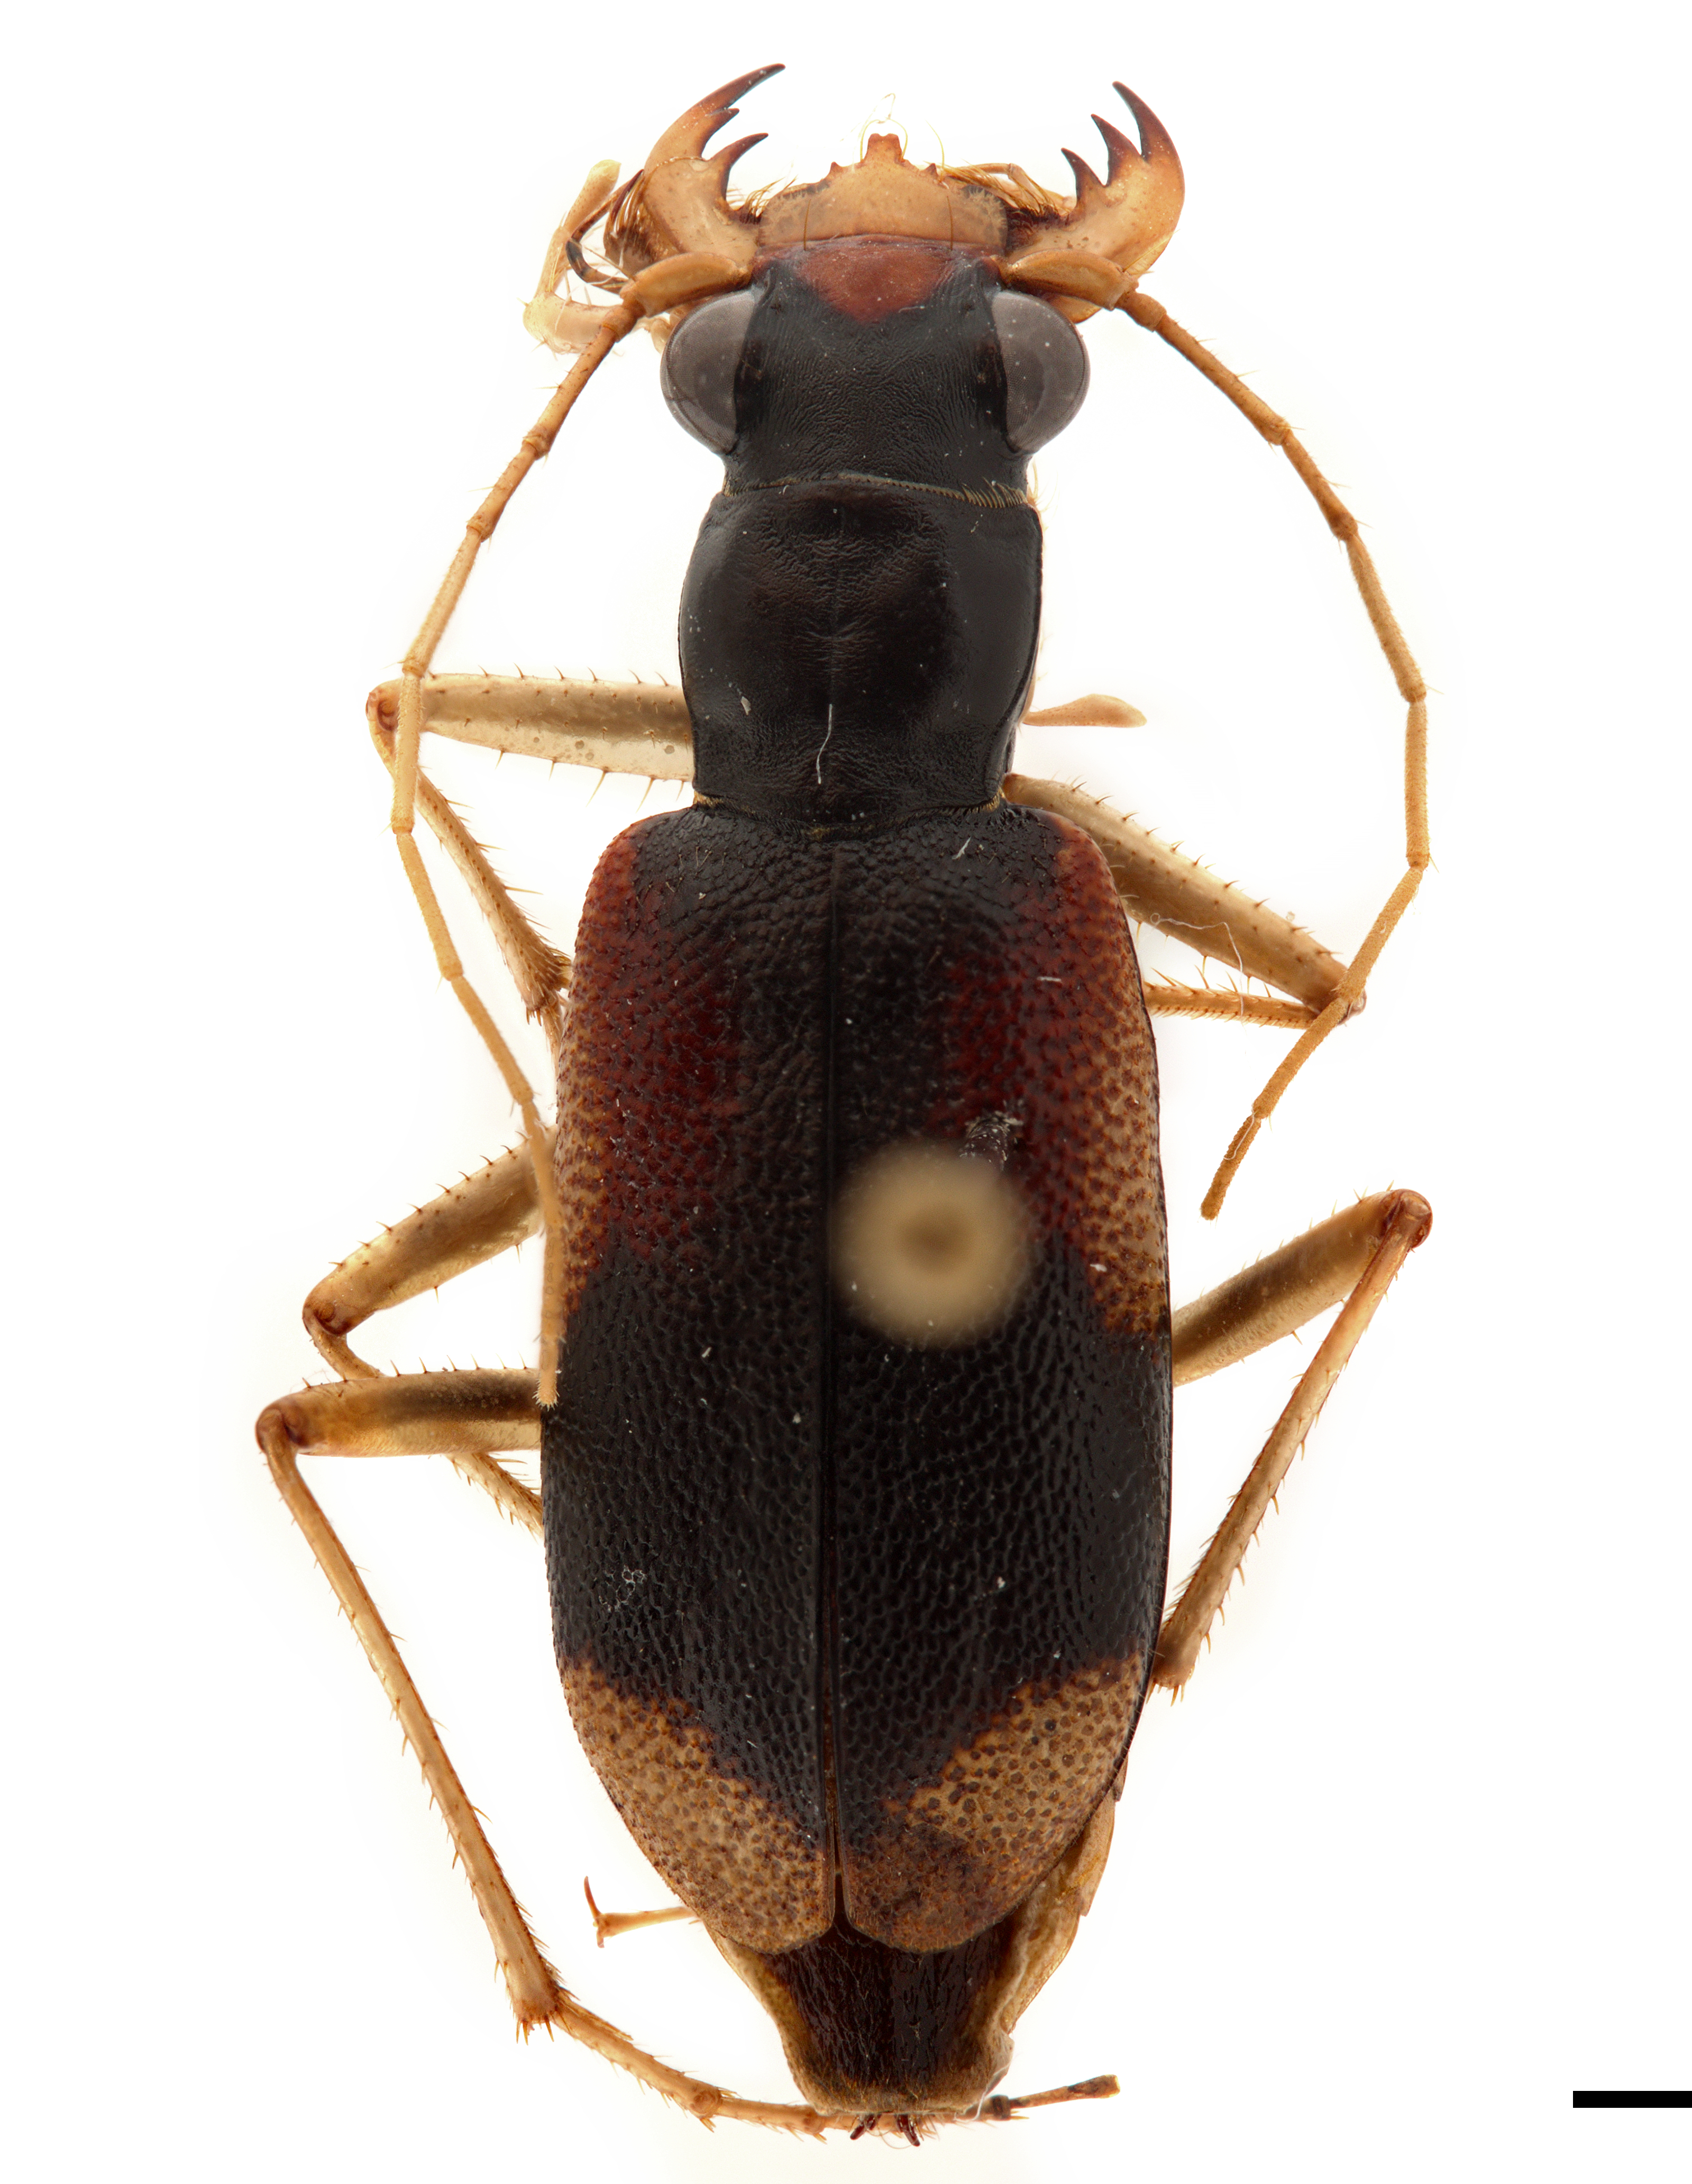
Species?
Metriocheila nigricollis
